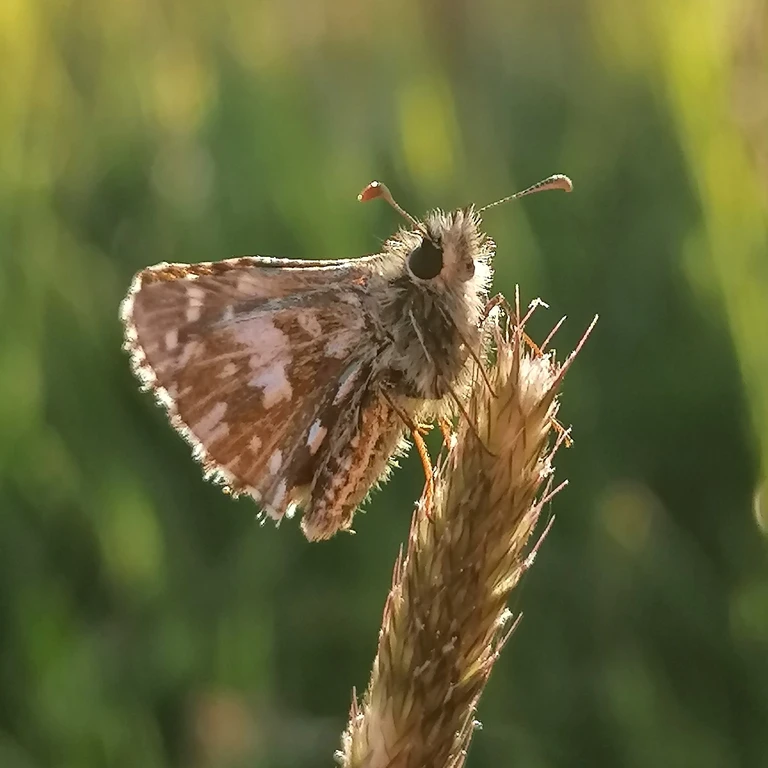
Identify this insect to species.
Pyrgus malvae
